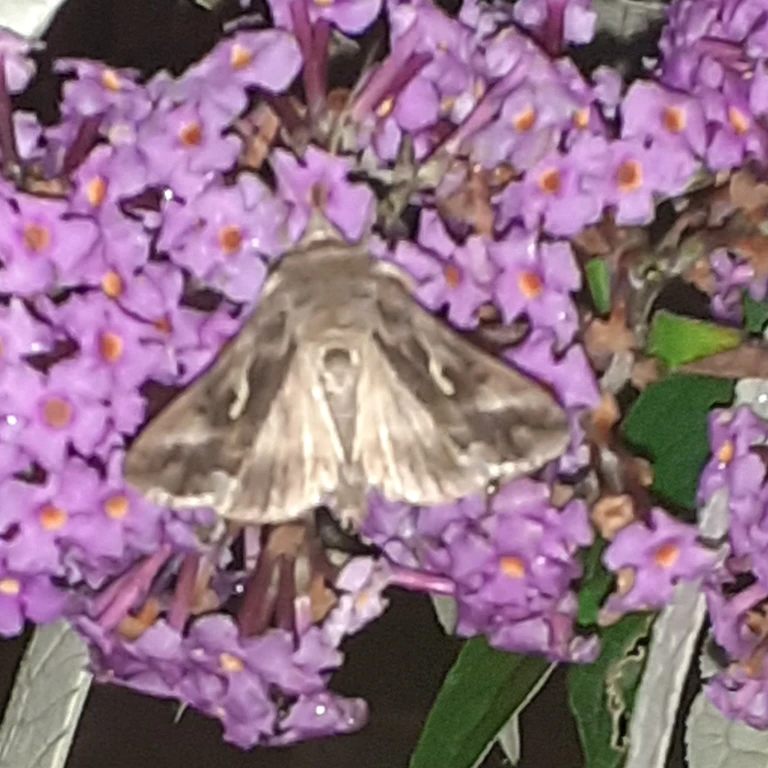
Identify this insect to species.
Autographa gamma
